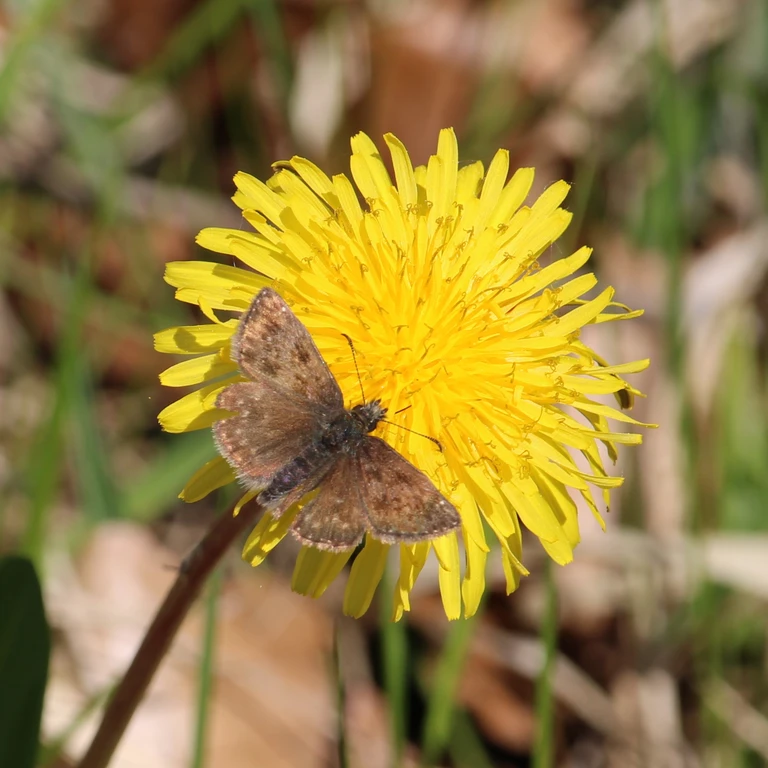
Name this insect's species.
Erynnis tages
